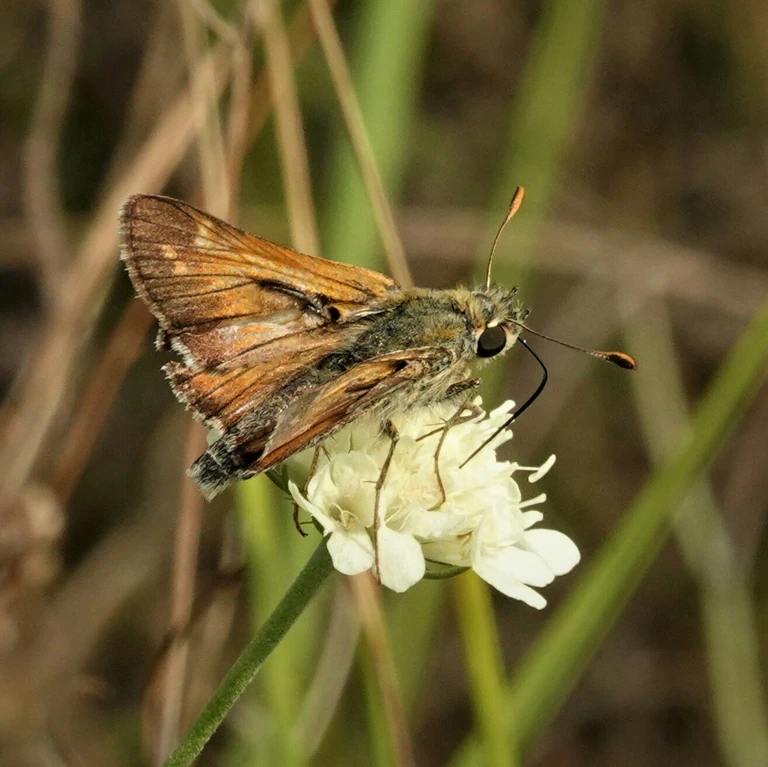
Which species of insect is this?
Hesperia comma
